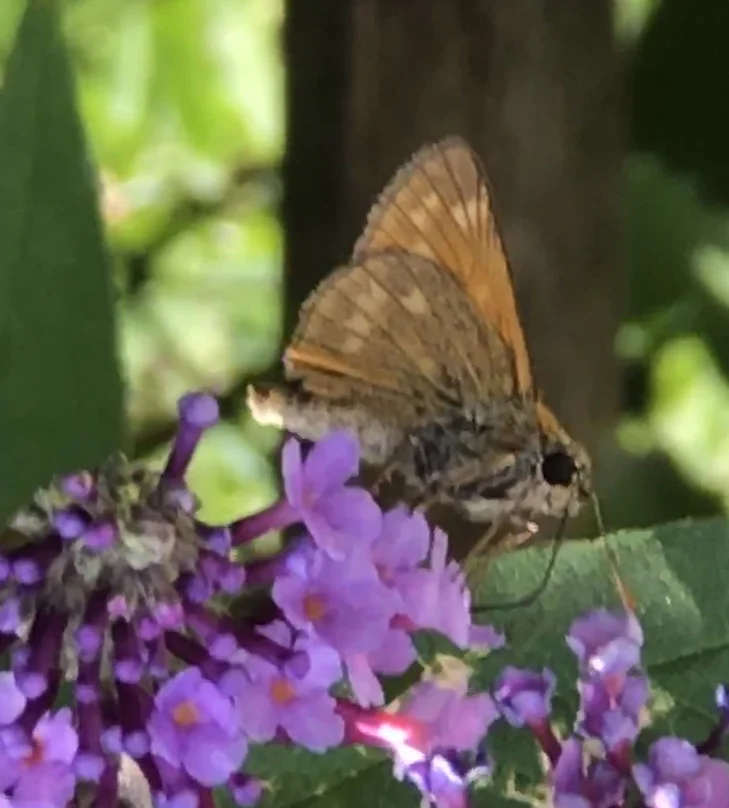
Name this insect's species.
Ochlodes sylvanus (also Ochlodes venata)
